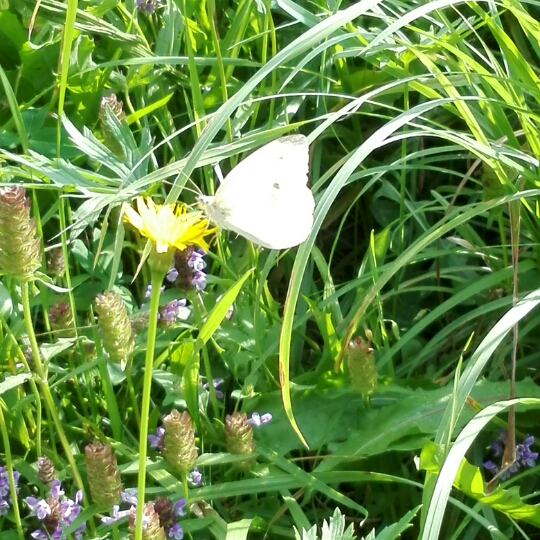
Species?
Pieris rapae
